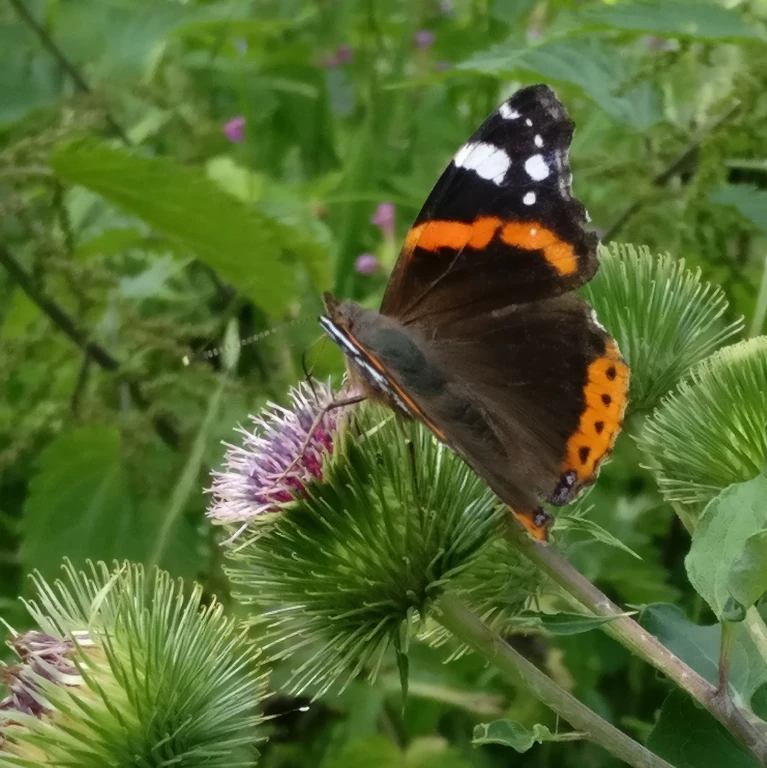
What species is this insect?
Vanessa atalanta
